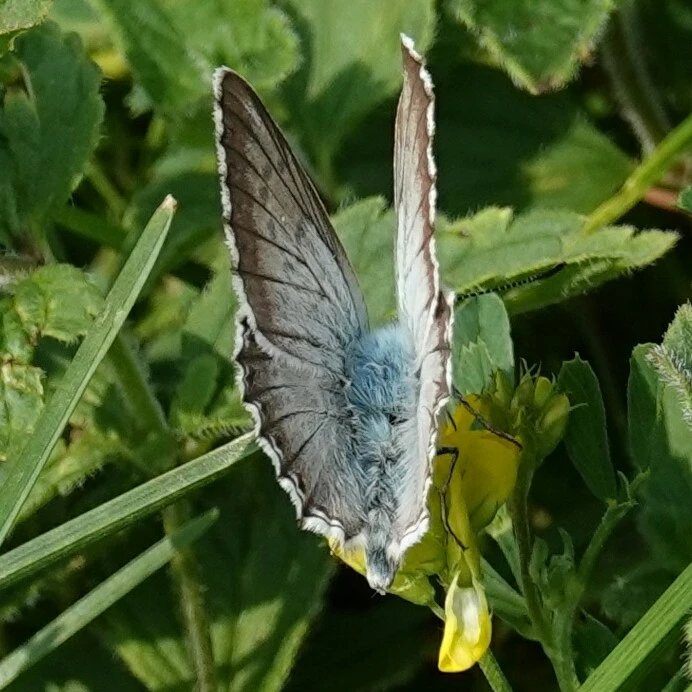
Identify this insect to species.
Lysandra coridon
